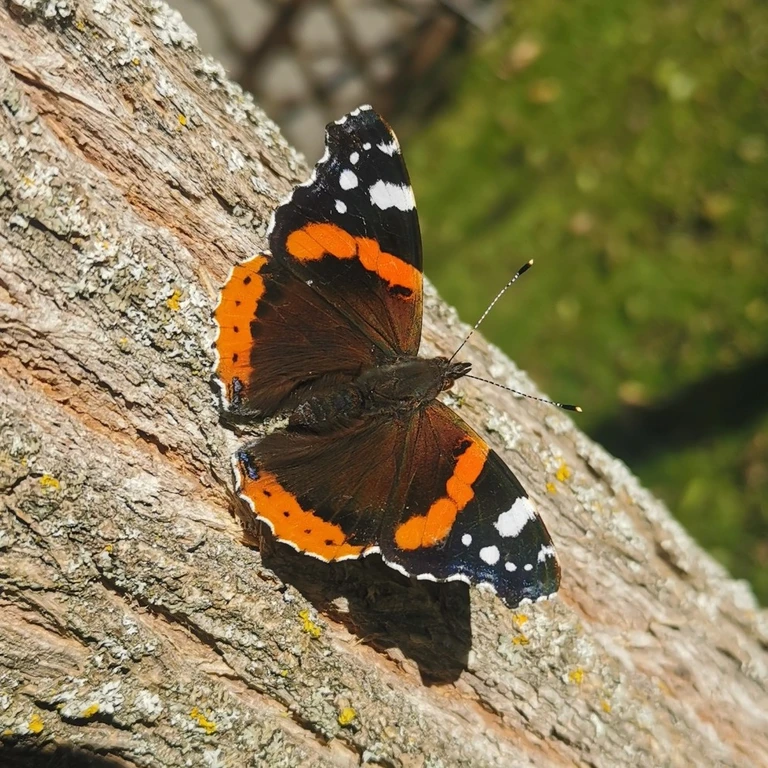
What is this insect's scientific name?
Vanessa atalanta
